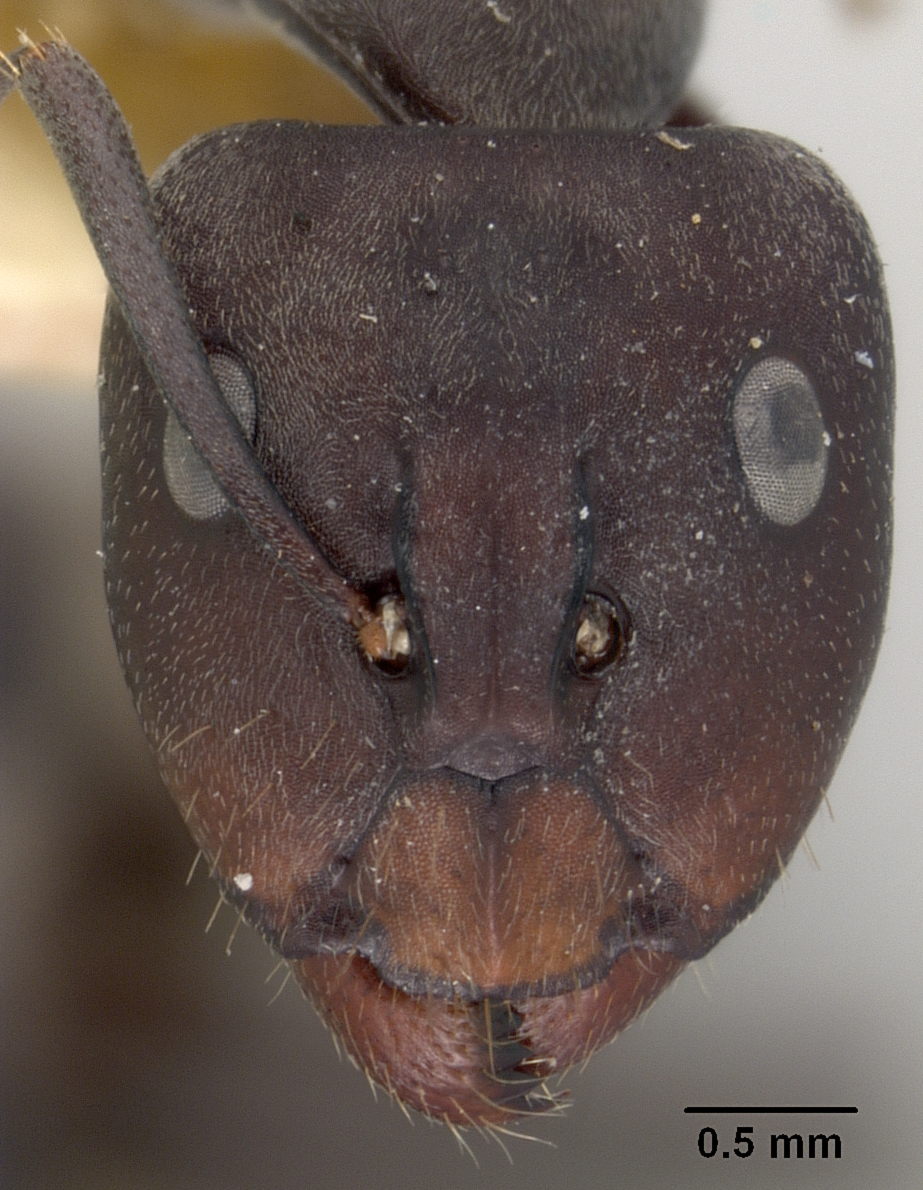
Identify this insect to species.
Camponotus rufoglaucus
